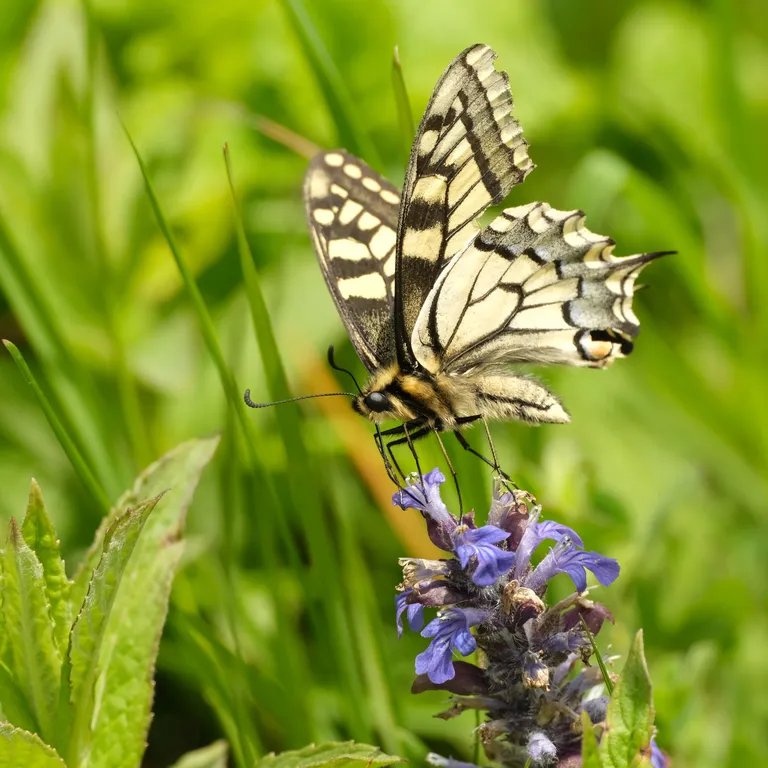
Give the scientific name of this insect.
Papilio machaon
